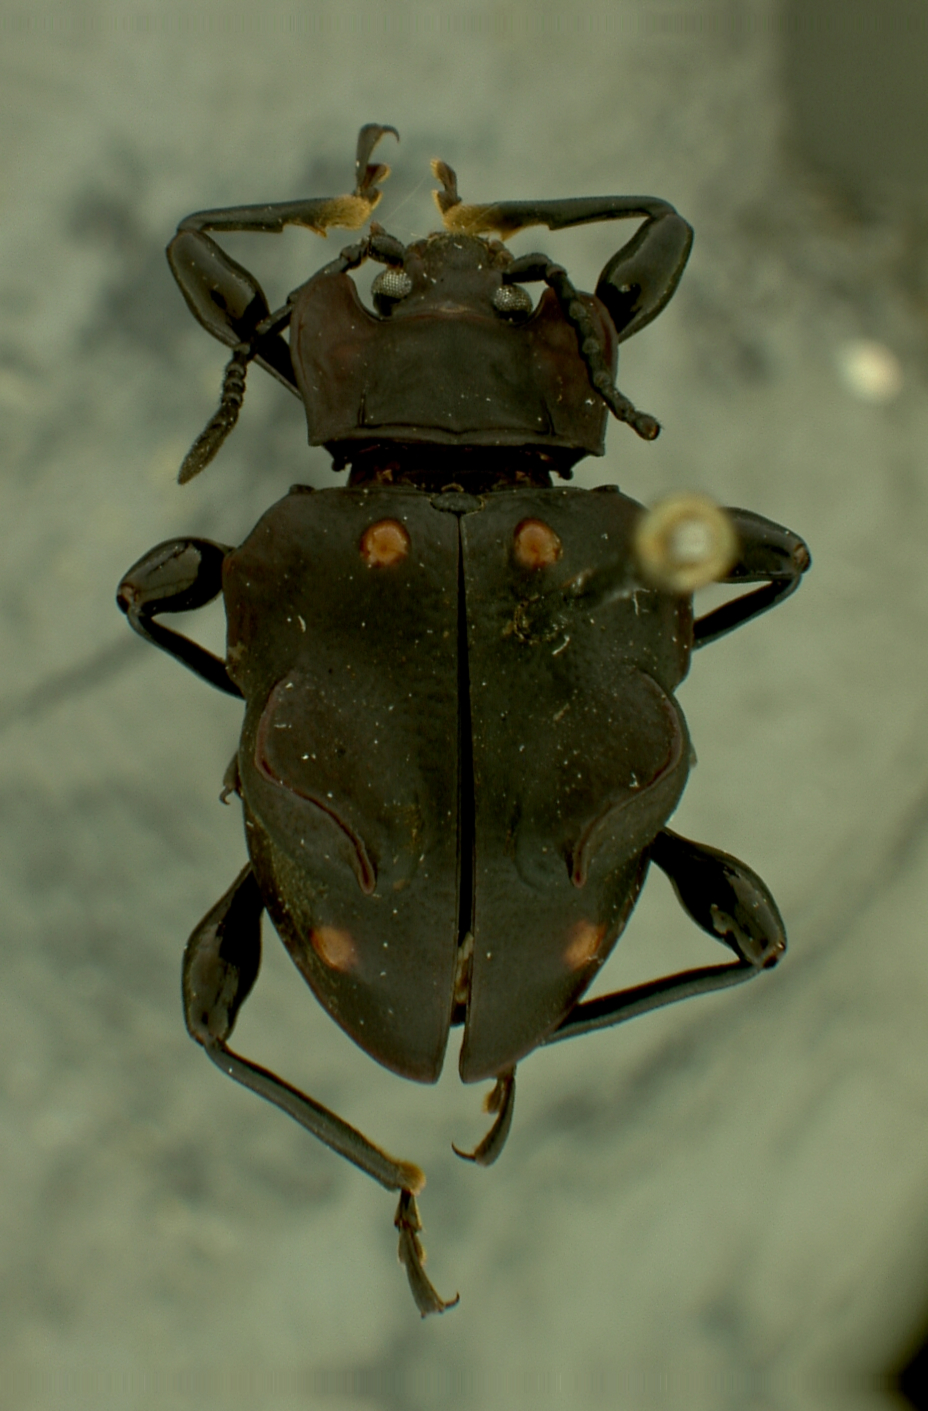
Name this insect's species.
Amphisternus mastophorus
